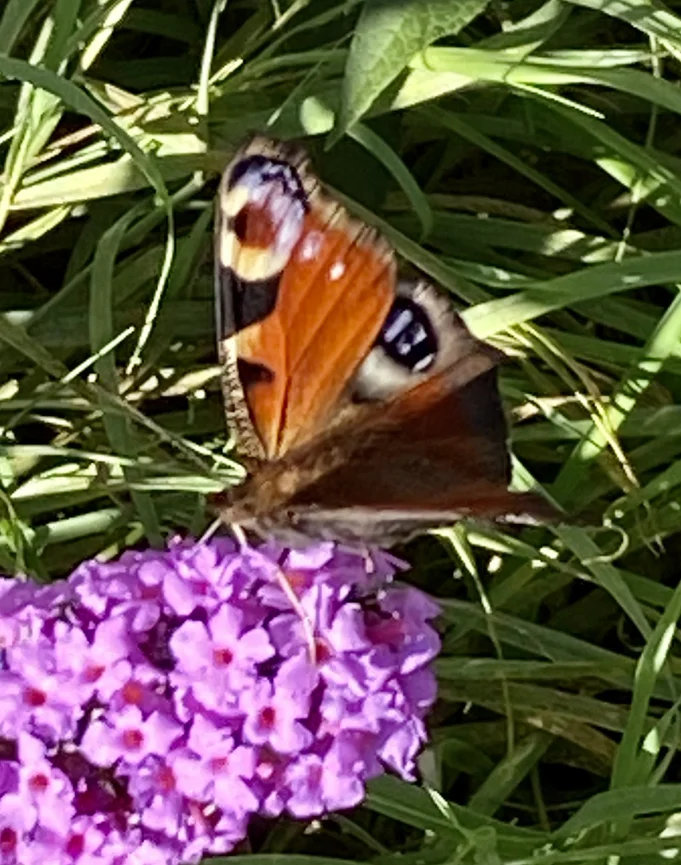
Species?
Aglais io
